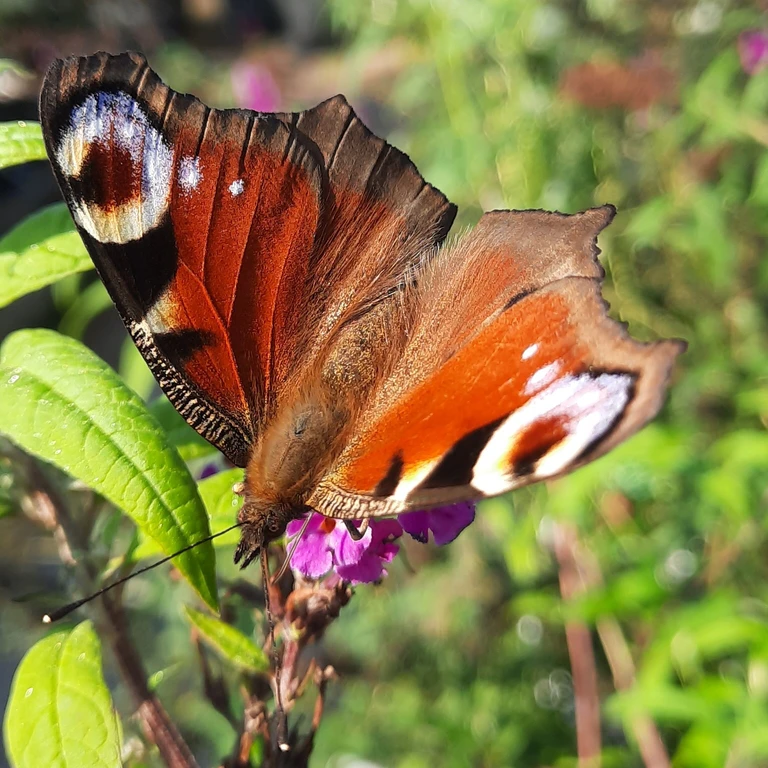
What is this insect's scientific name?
Aglais io
